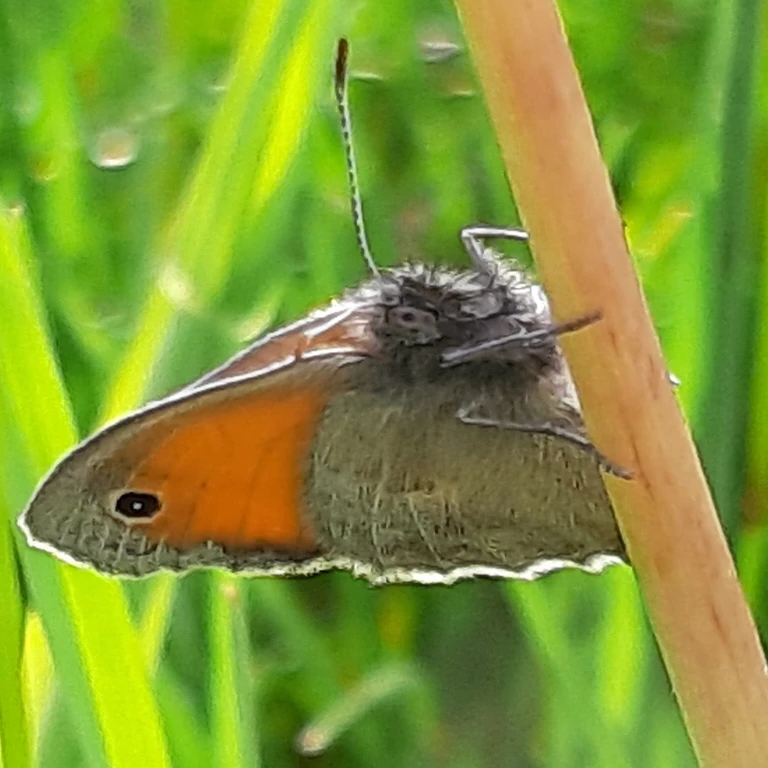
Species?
Coenonympha pamphilus
